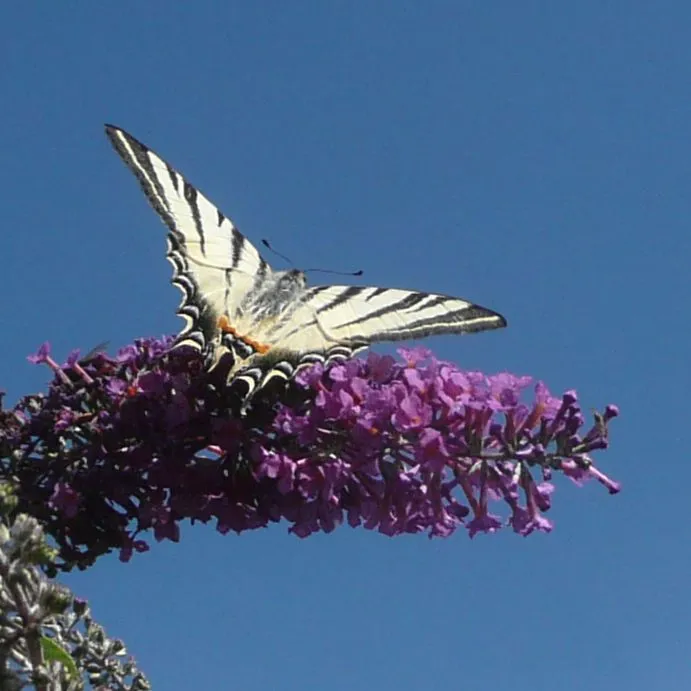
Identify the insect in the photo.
Iphiclides podalirius
